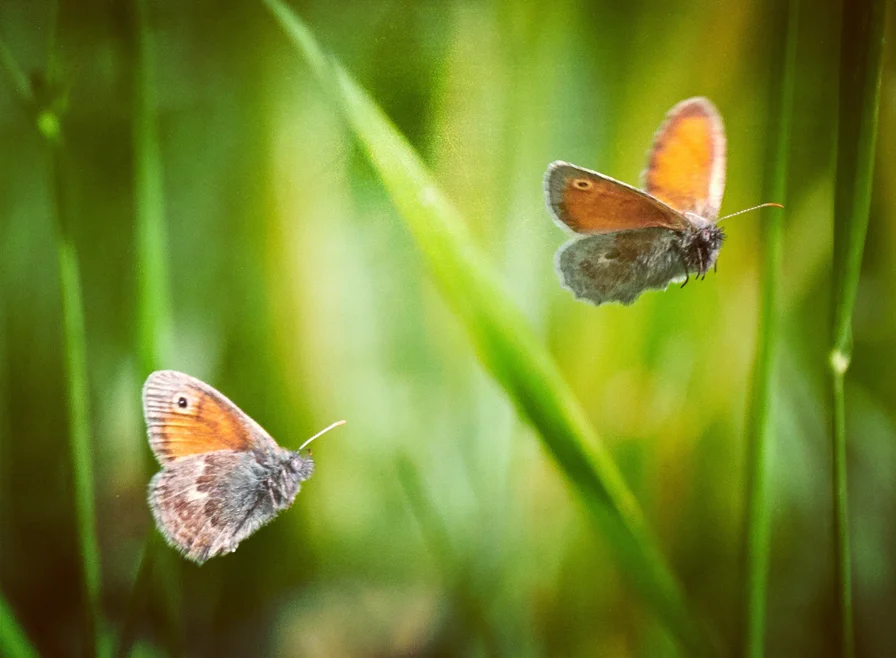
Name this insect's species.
Coenonympha pamphilus
